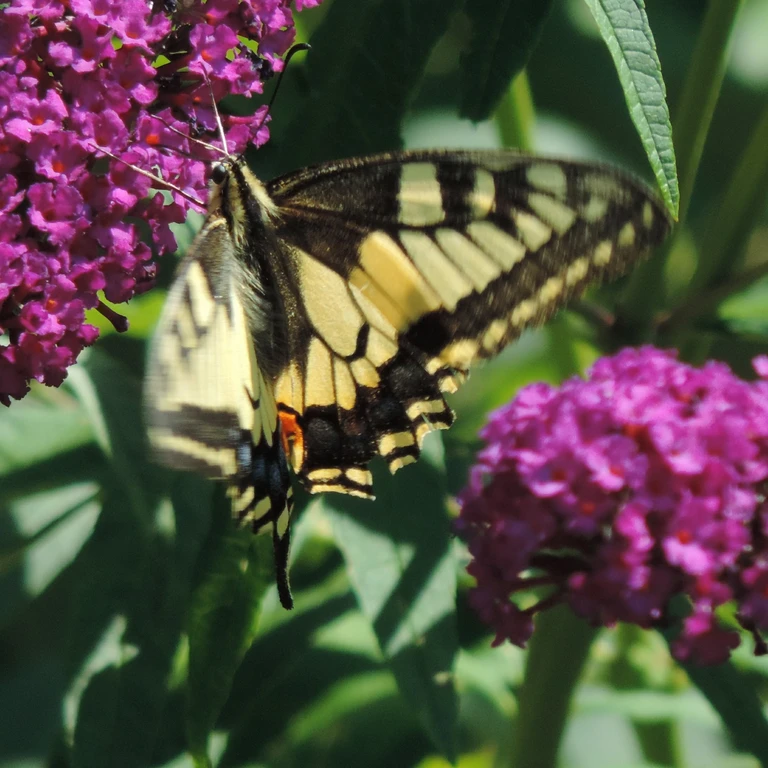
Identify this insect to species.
Papilio machaon
